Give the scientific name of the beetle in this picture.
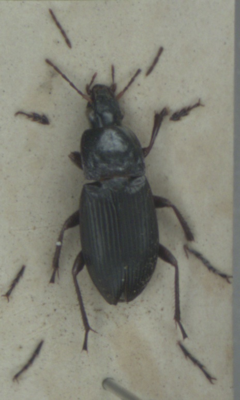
Calathus fuscipes
